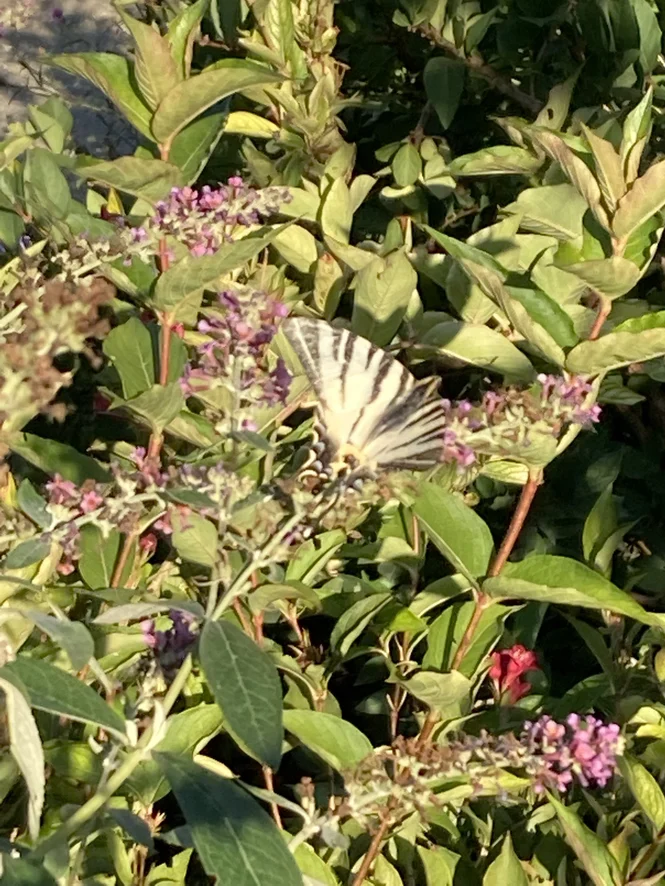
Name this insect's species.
Iphiclides podalirius
